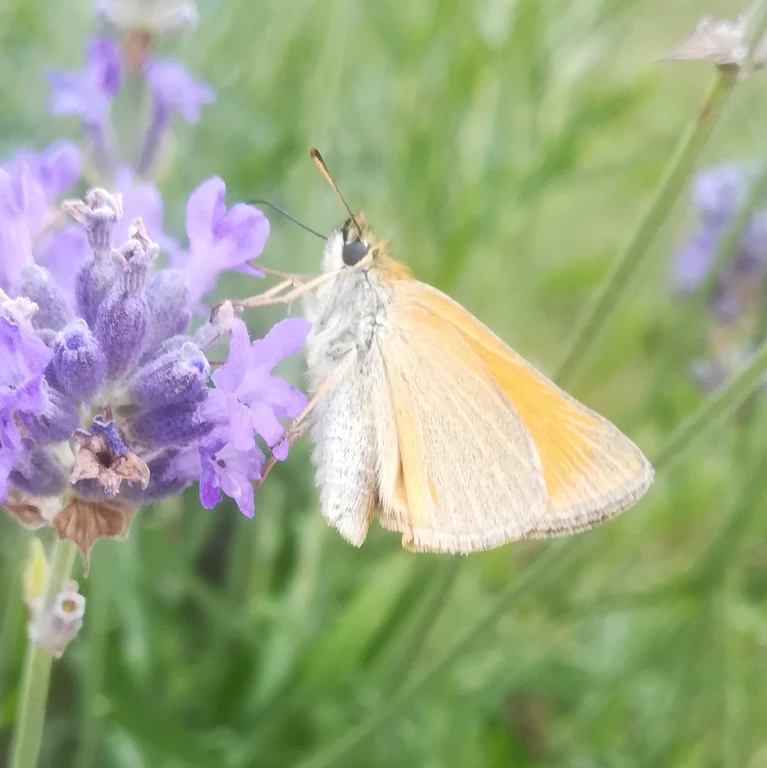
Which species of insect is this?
Thymelicus sylvestris
